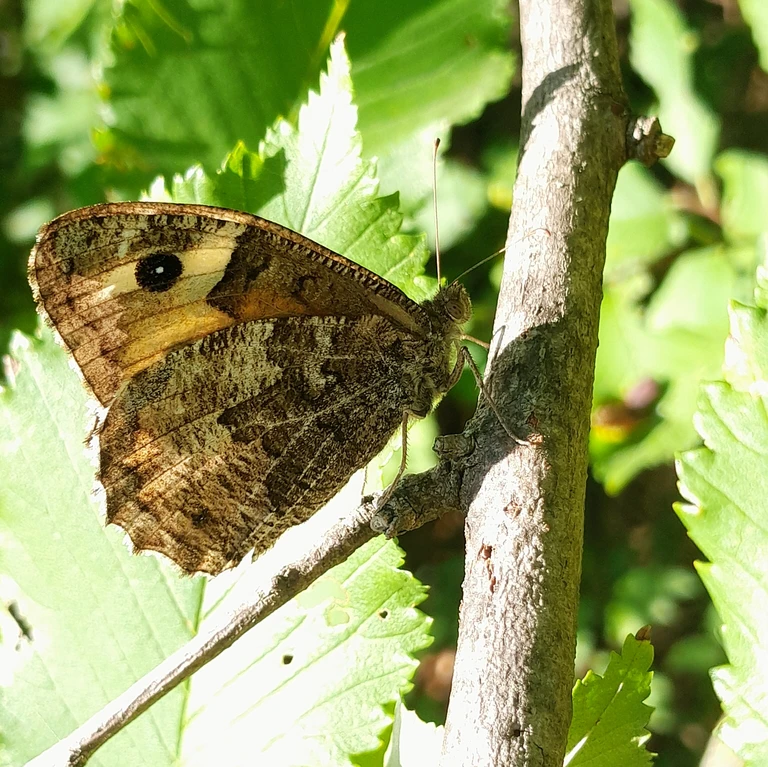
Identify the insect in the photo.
Hipparchia semele
